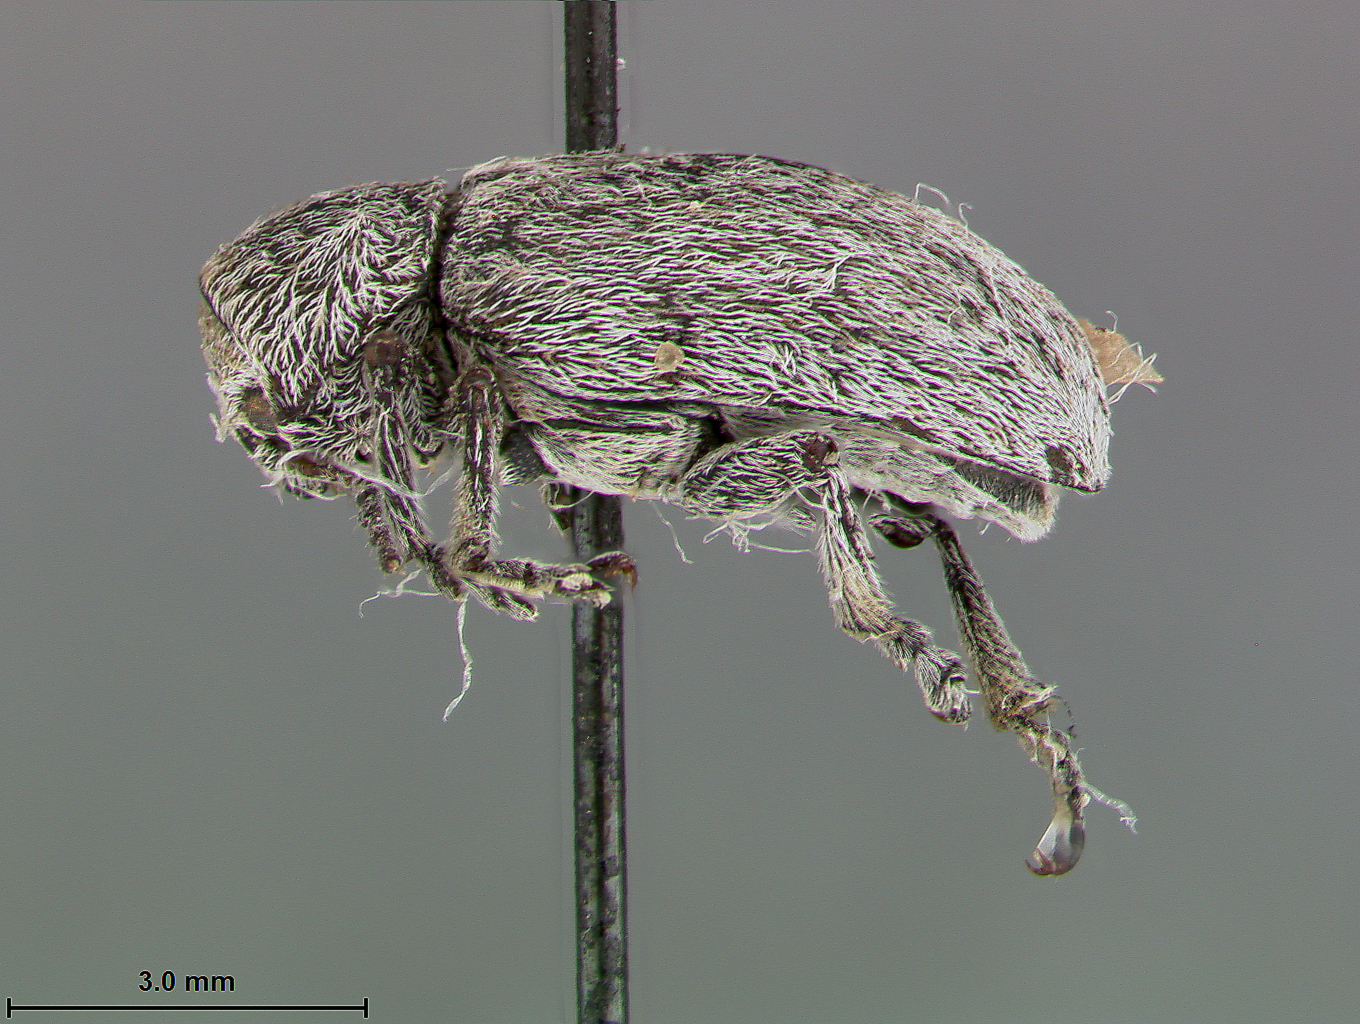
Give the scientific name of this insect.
Glyptoscelis idahoensis
